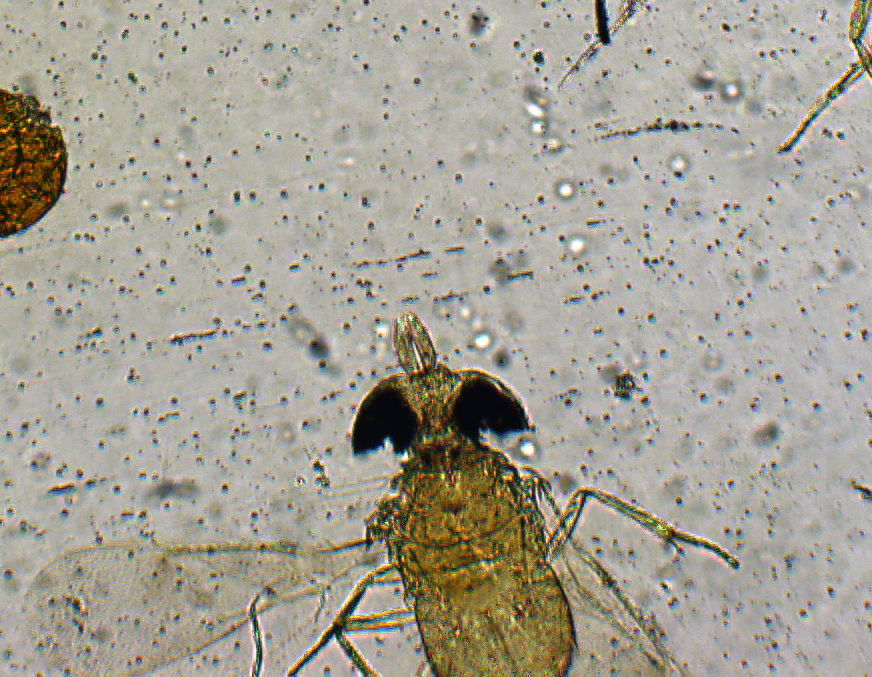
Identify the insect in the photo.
Aphytis chilensis
